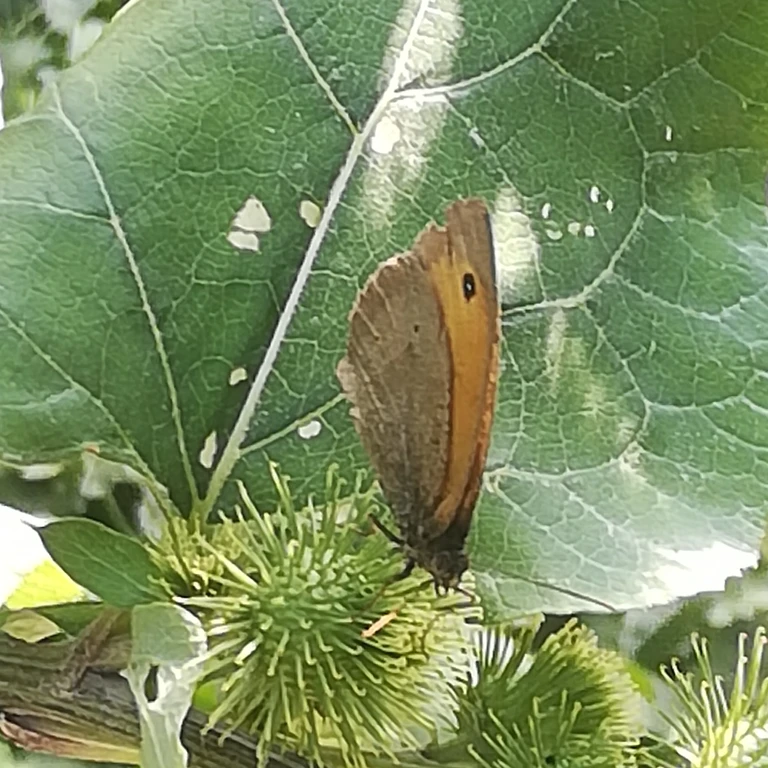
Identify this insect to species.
Maniola jurtina
